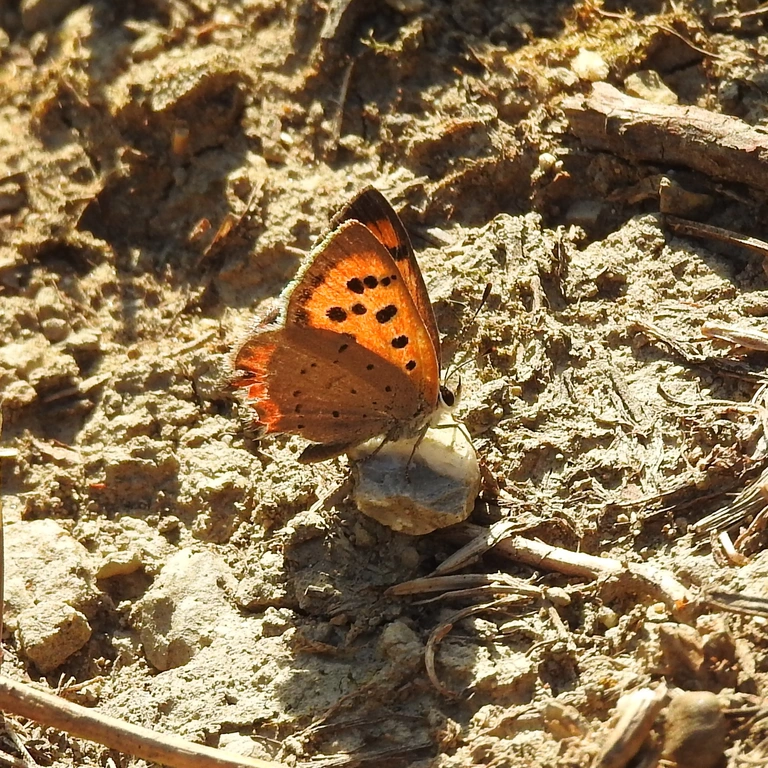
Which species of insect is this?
Lycaena phlaeas
